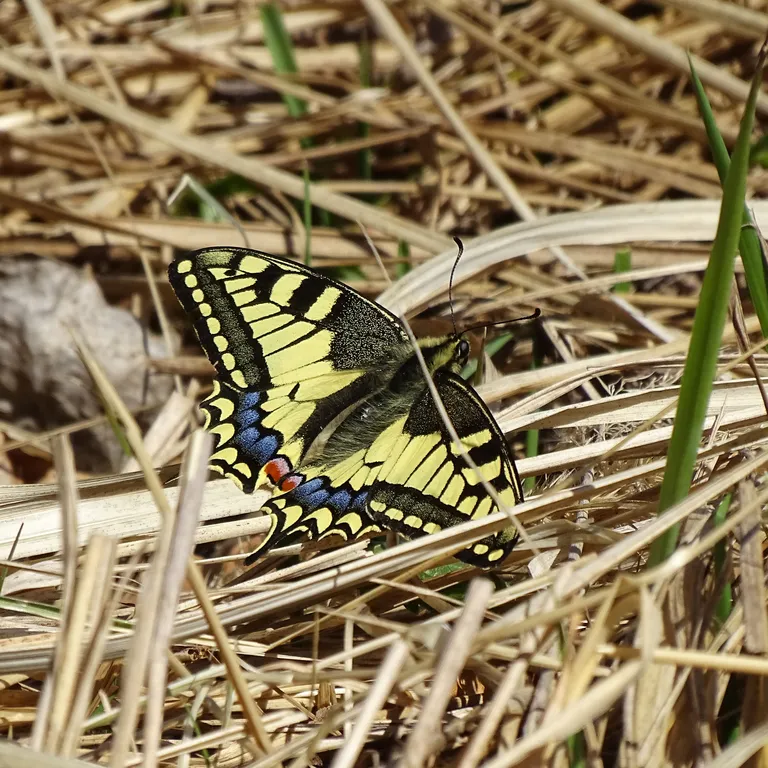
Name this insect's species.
Papilio machaon
